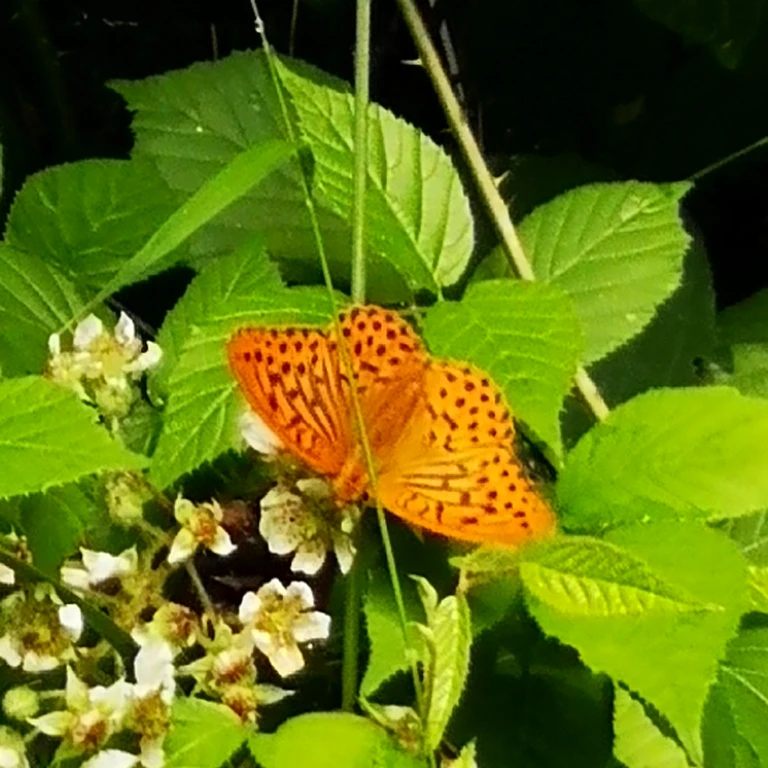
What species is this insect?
Argynnis paphia
